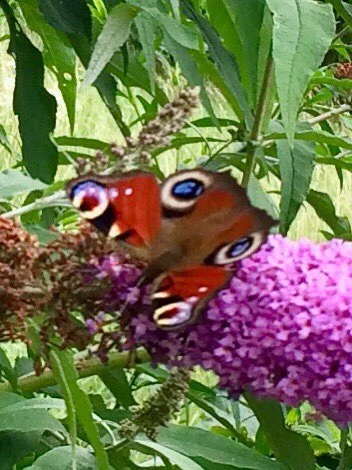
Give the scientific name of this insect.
Aglais io
